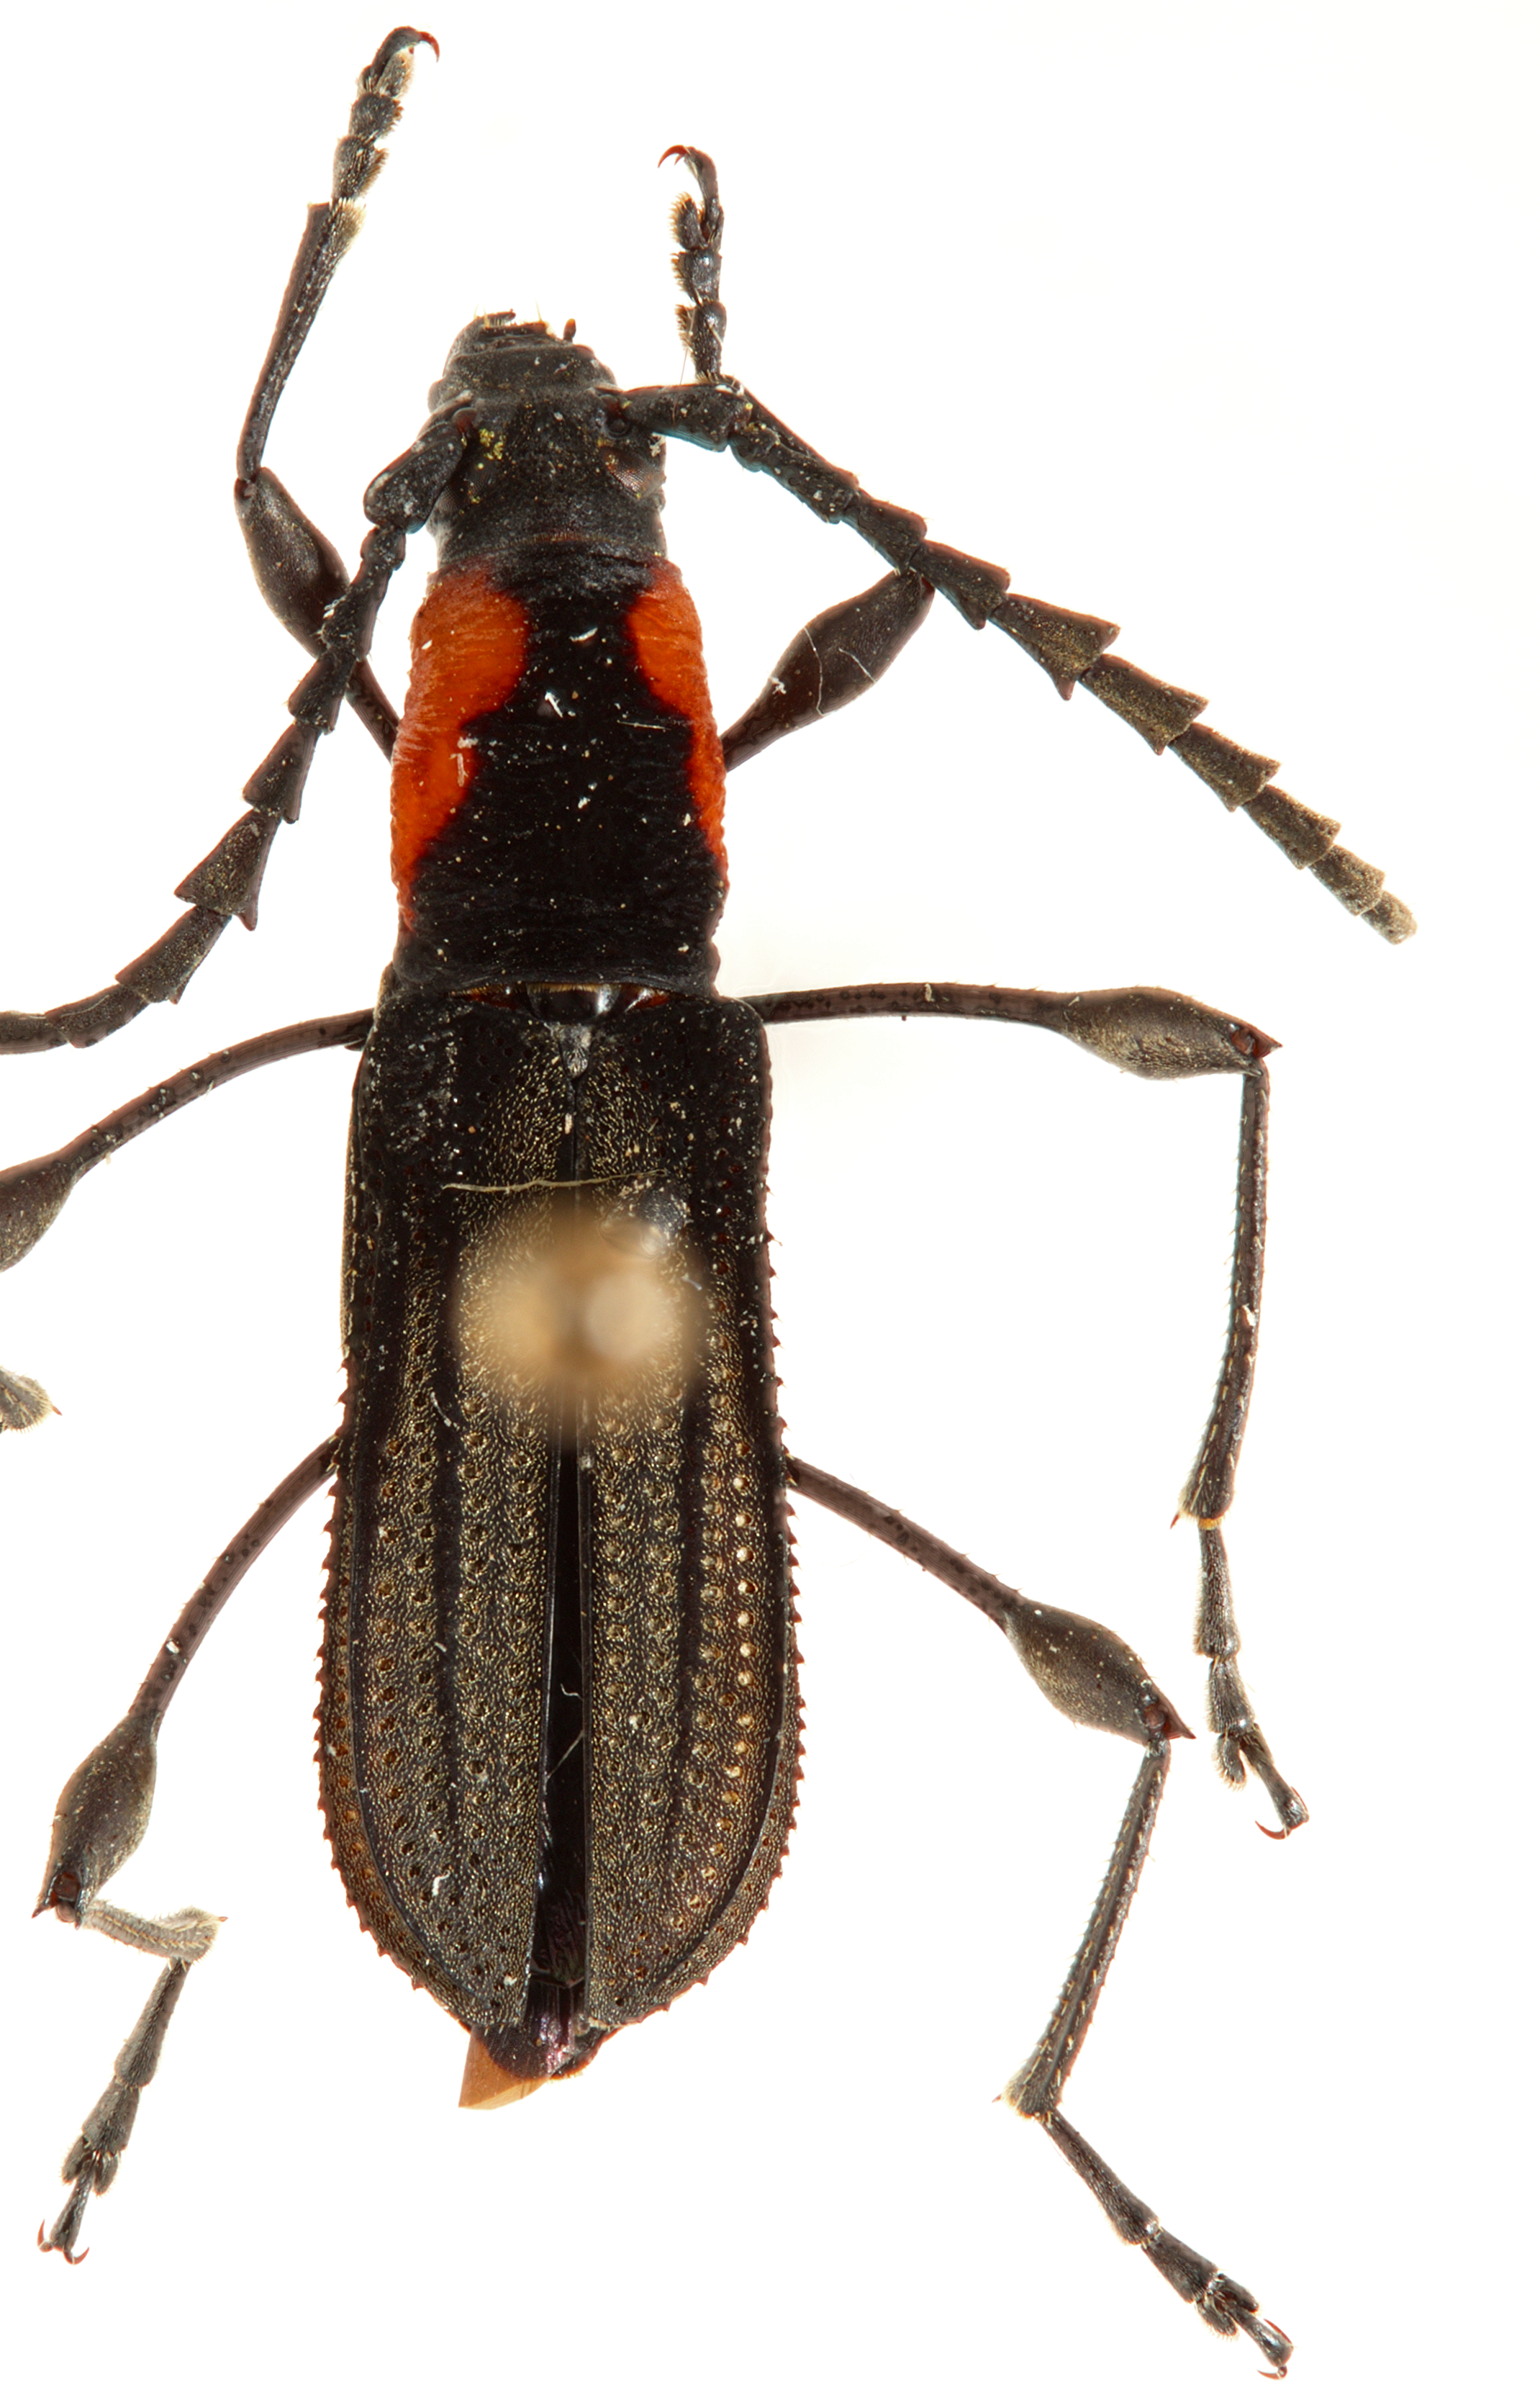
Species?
Haenkea thoracica
